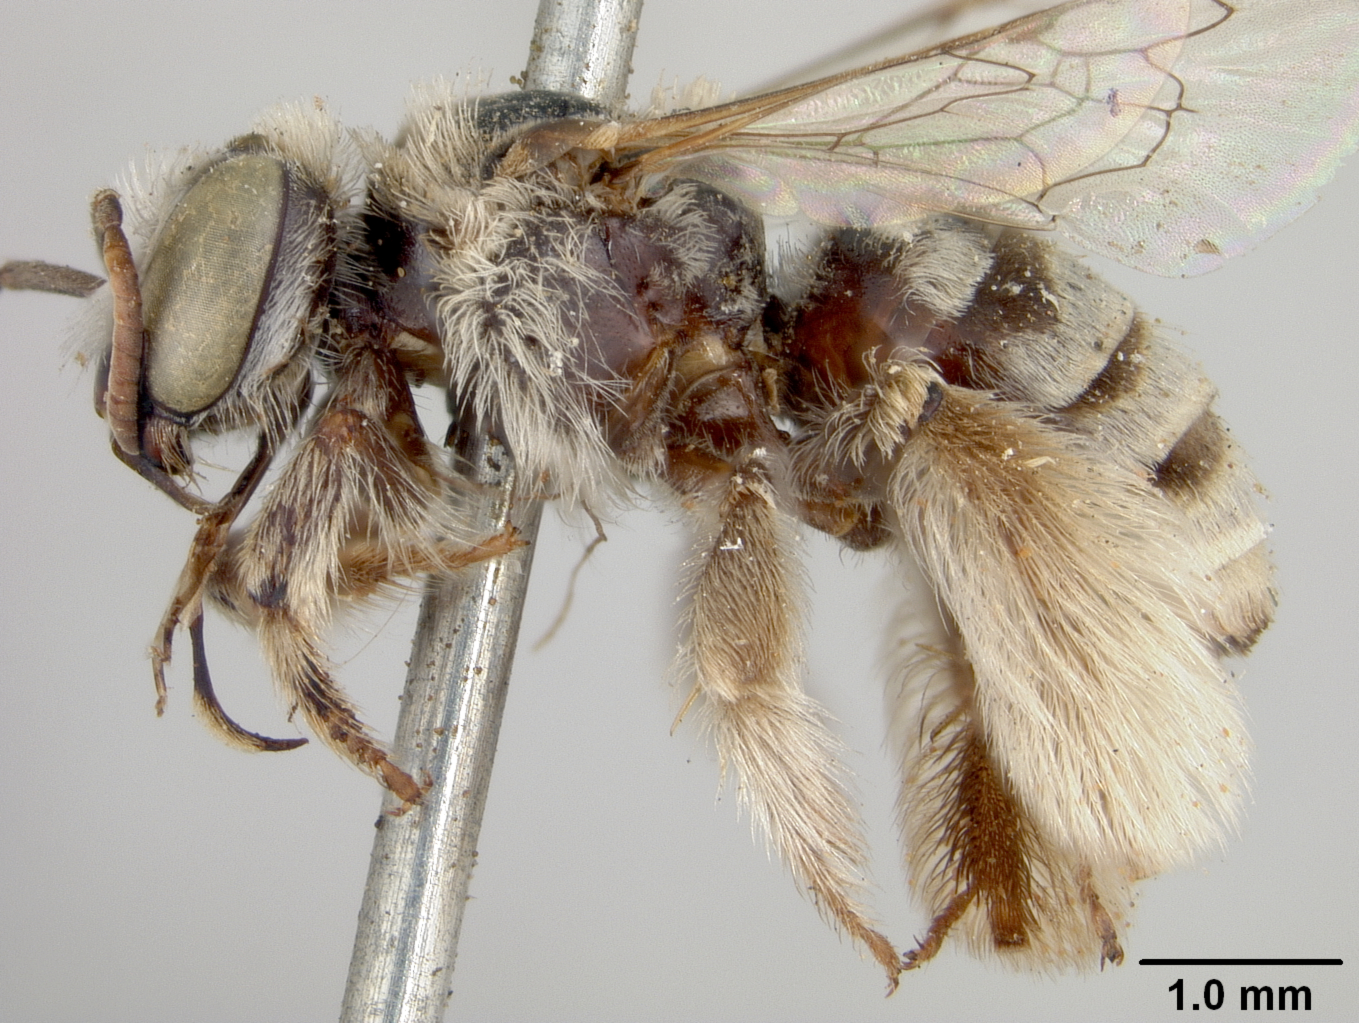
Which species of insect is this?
Diadasiella coquilletti
